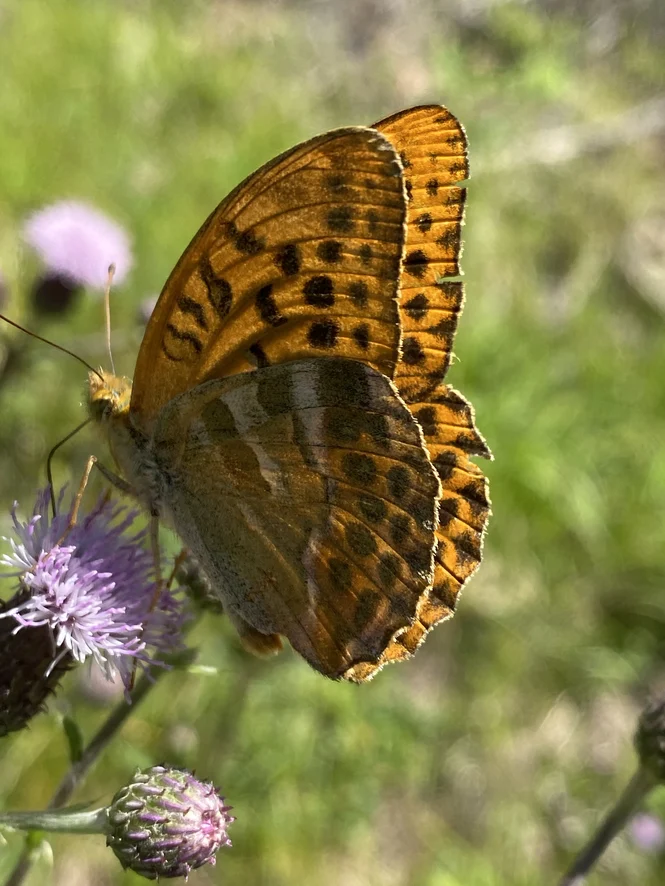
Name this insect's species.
Argynnis paphia
